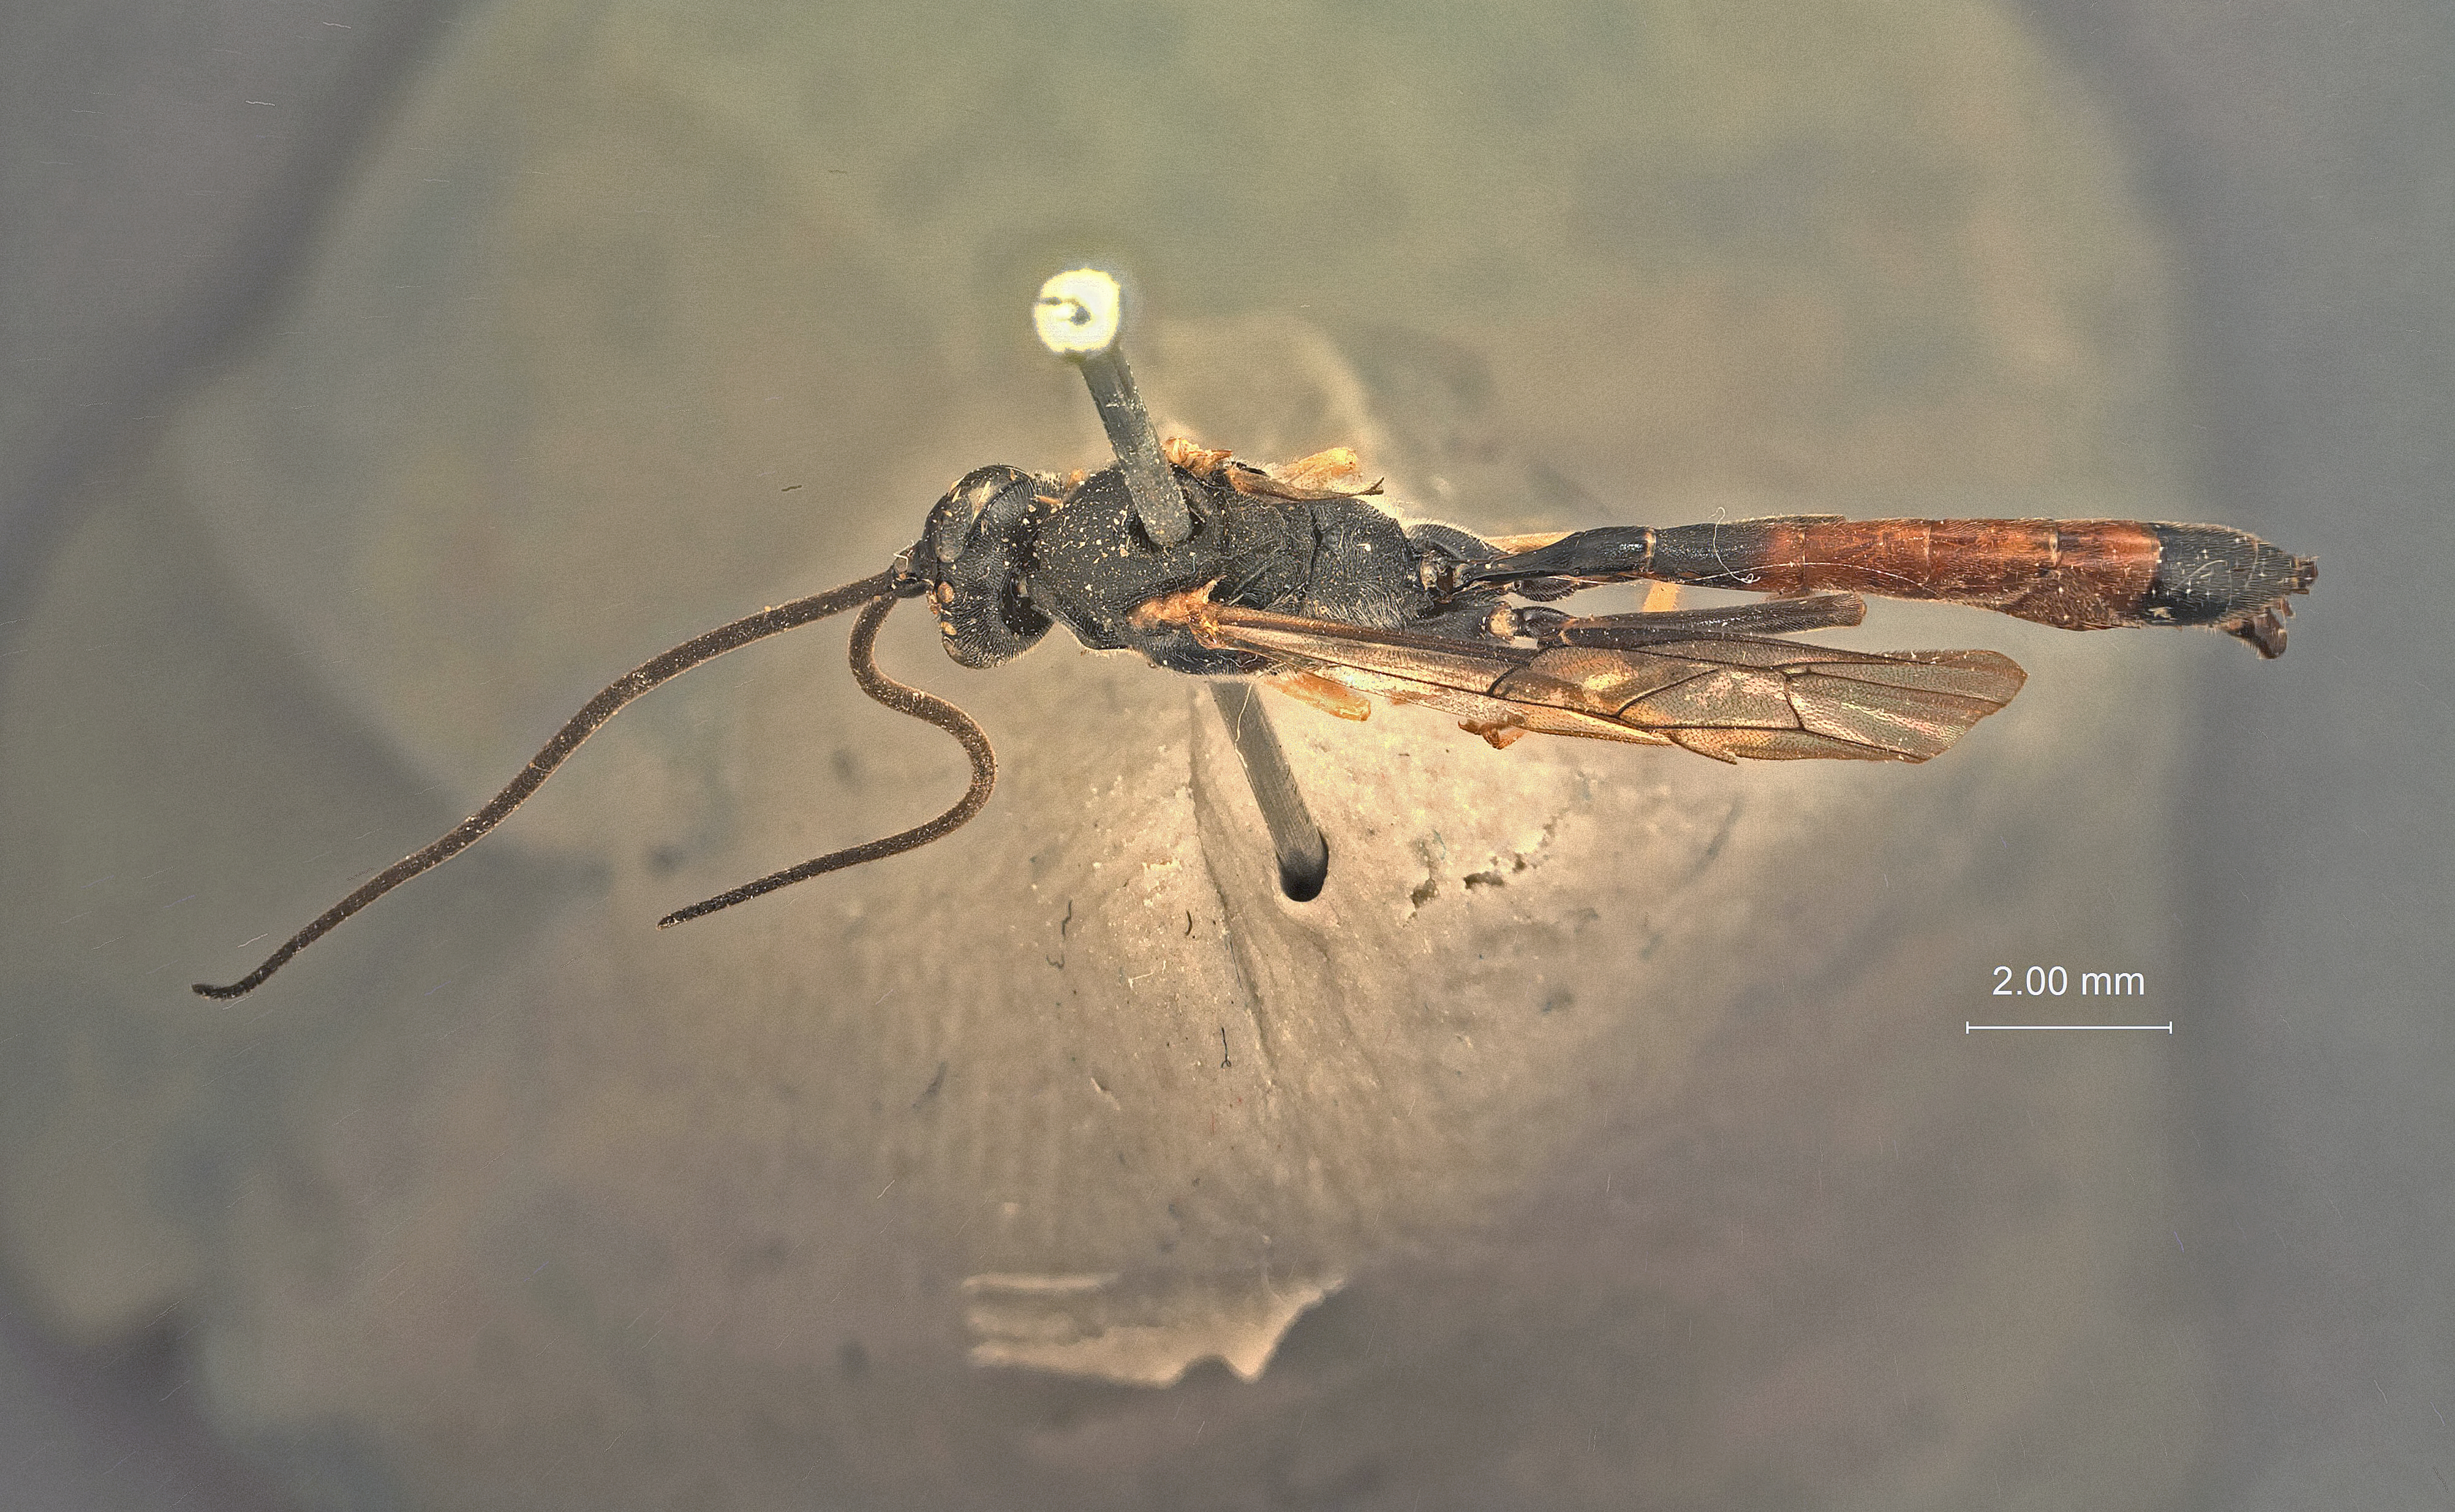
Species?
Campoplex bicoloripes
